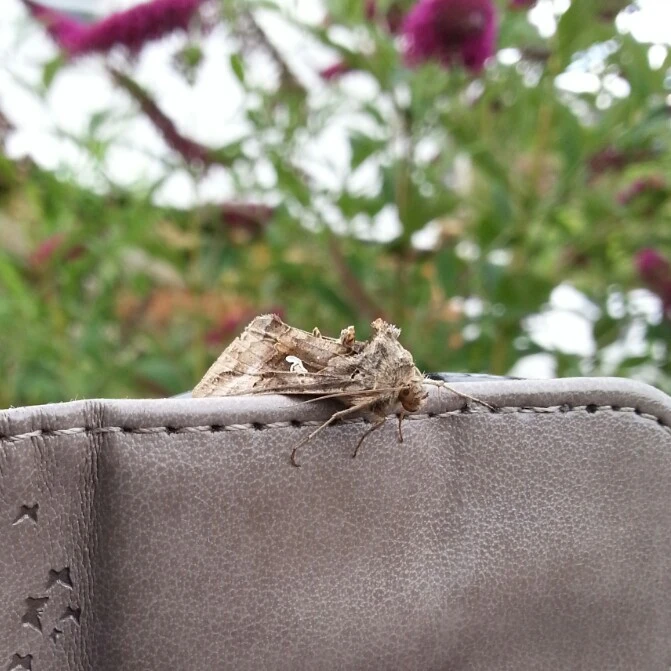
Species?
Autographa gamma
